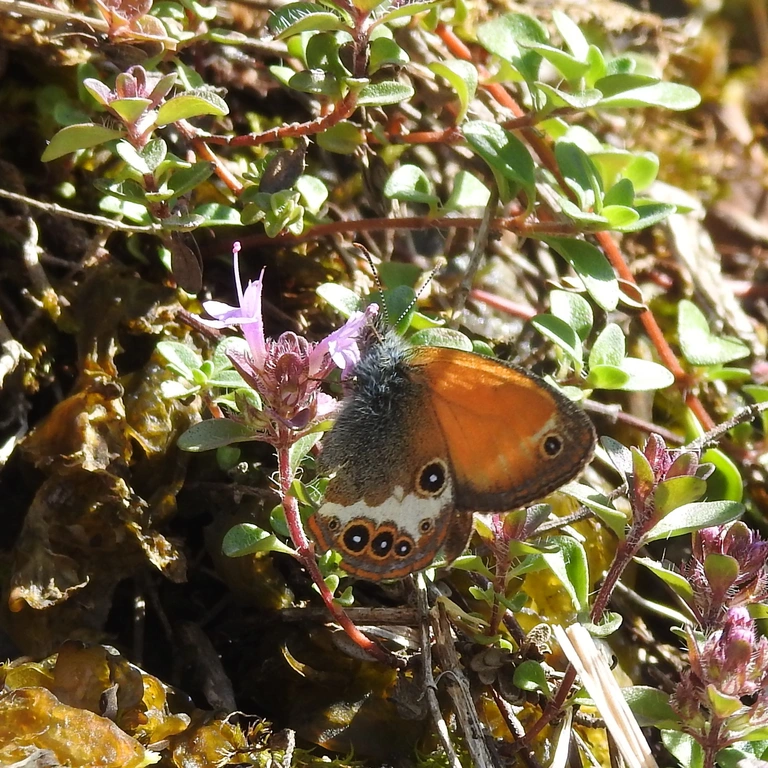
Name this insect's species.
Coenonympha arcania
